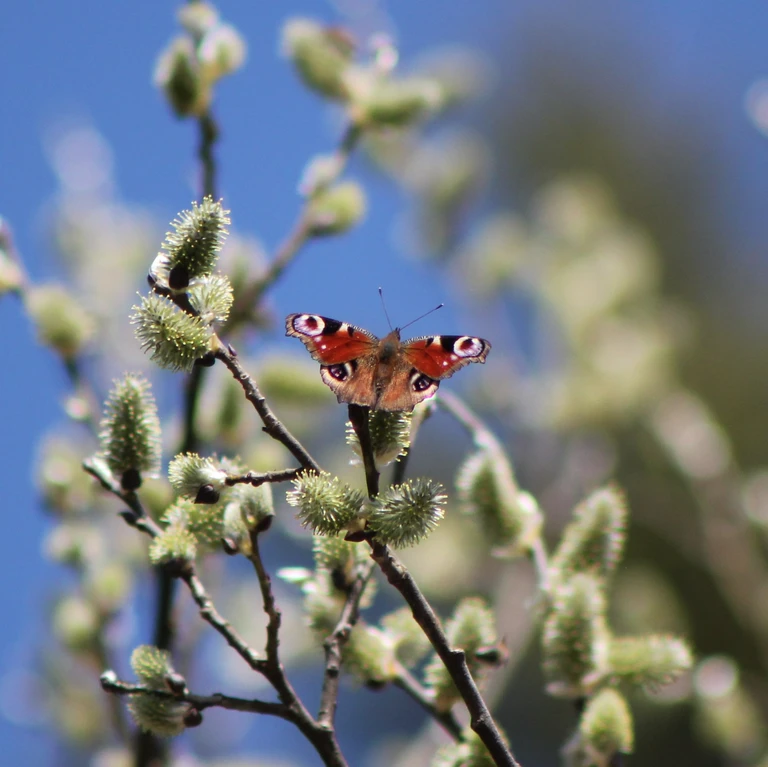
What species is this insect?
Aglais io
